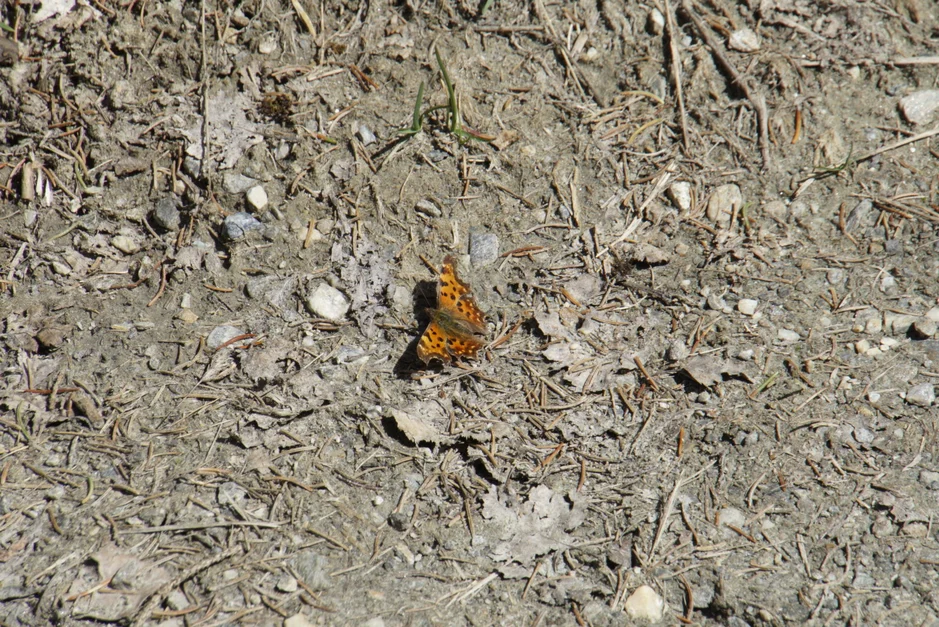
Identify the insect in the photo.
Polygonia c-album
